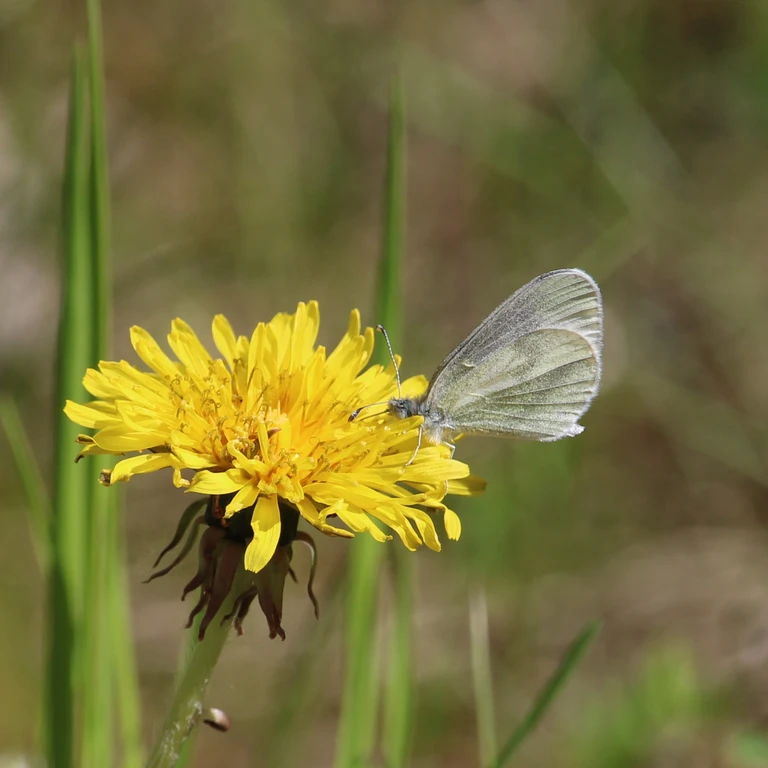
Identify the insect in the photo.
Leptidea sinapis/juvernica
